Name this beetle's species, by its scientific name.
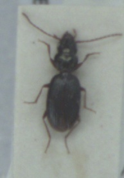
Bembidion nigropiceum
